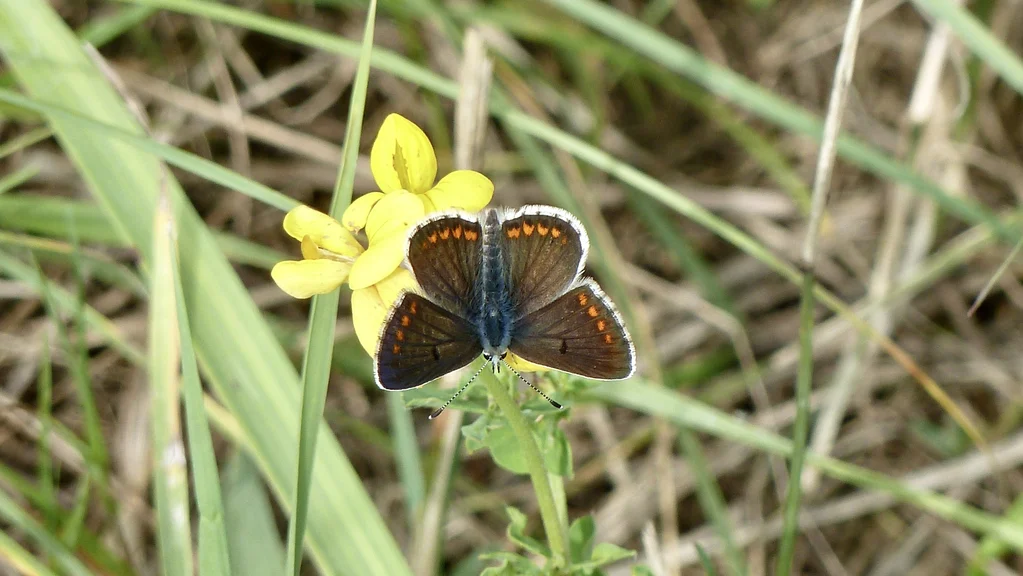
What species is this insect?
Aricia agestis/artaxerxes
